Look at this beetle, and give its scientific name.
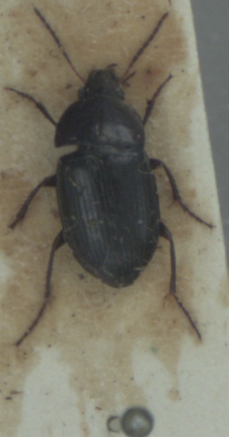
Amara ovata
